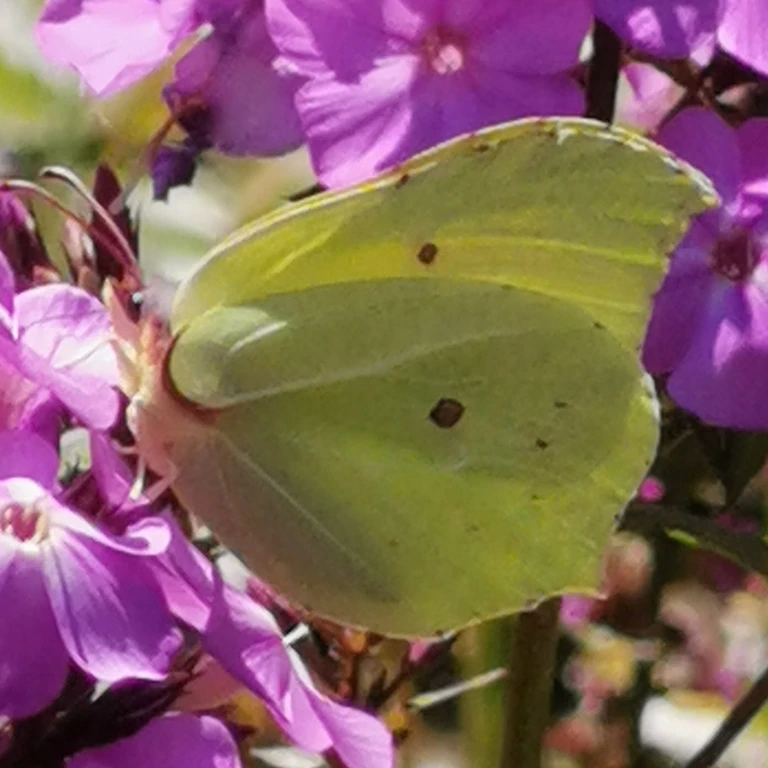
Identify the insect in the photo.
Gonepteryx rhamni
